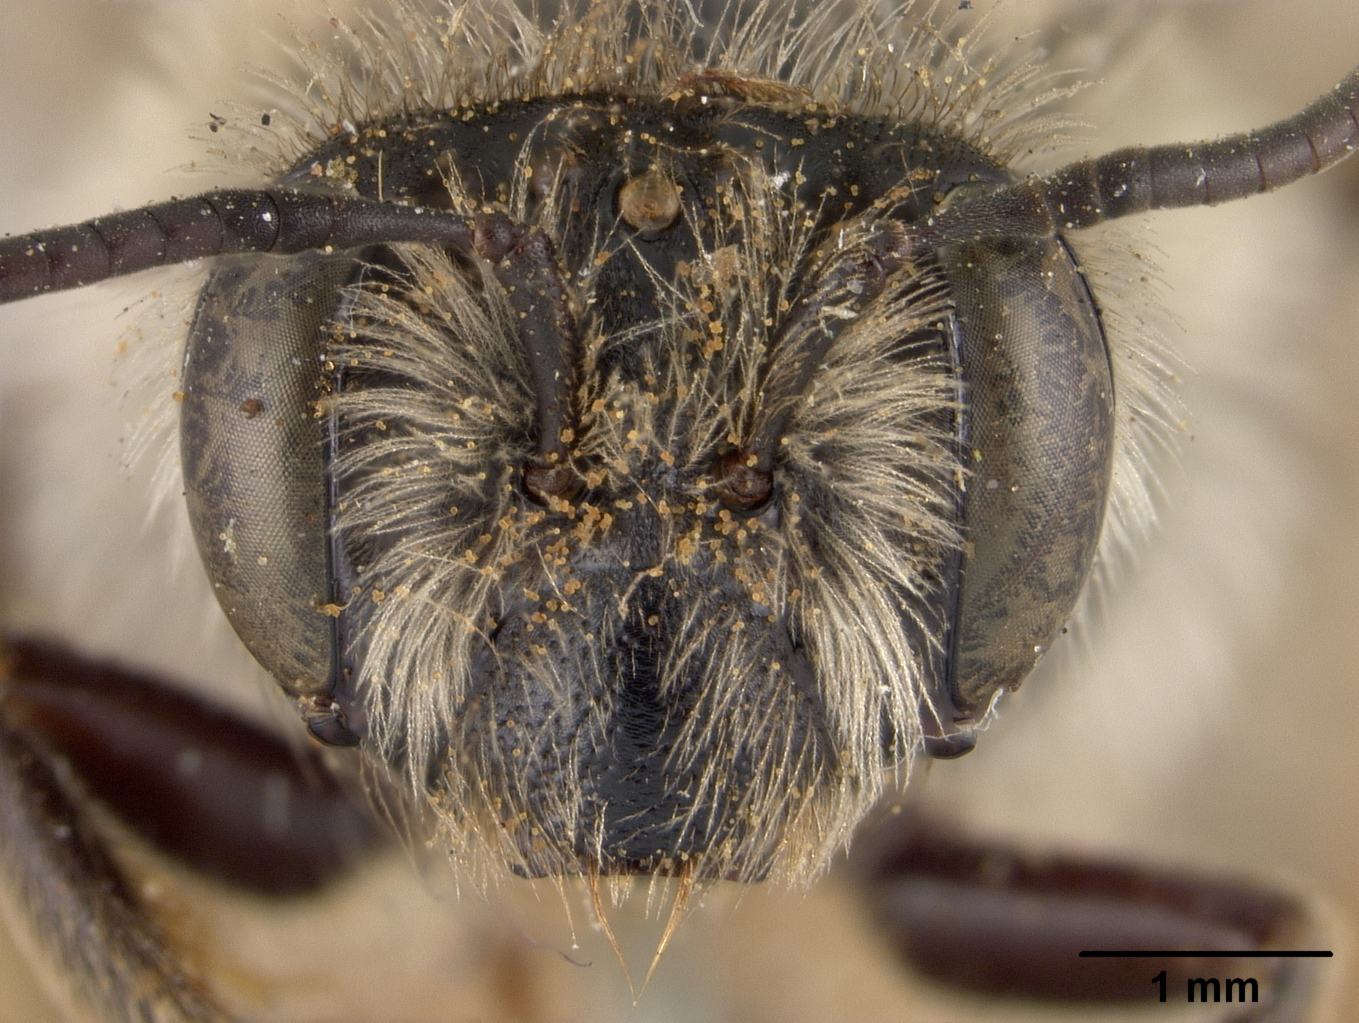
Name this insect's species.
Andrena barberi
